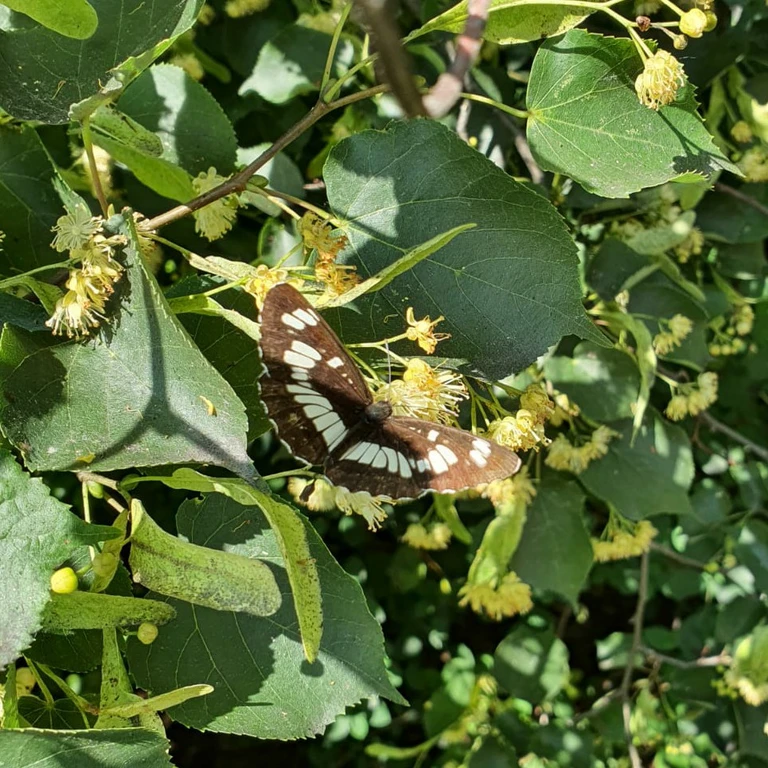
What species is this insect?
Neptis rivularis
